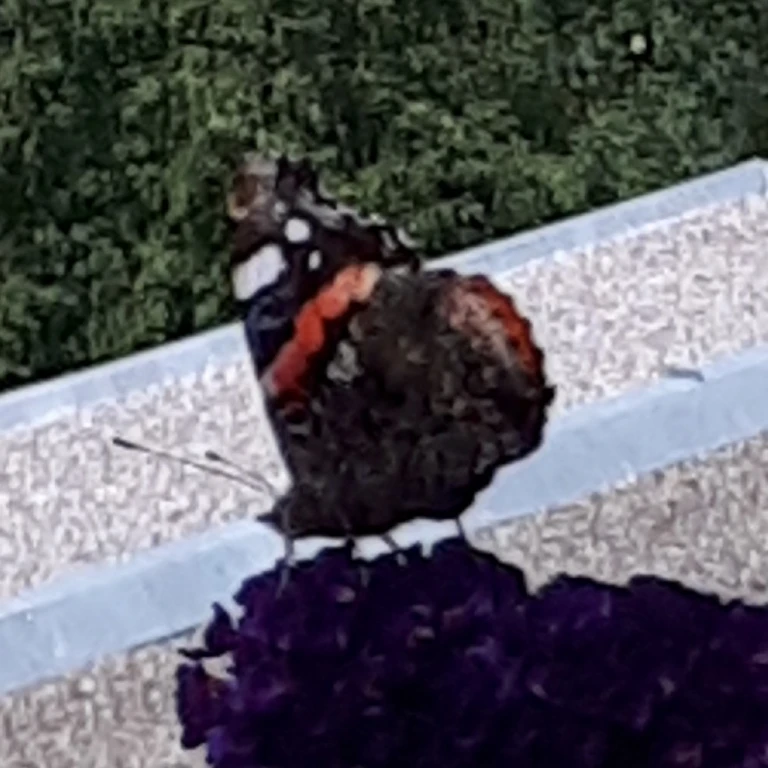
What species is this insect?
Vanessa atalanta
